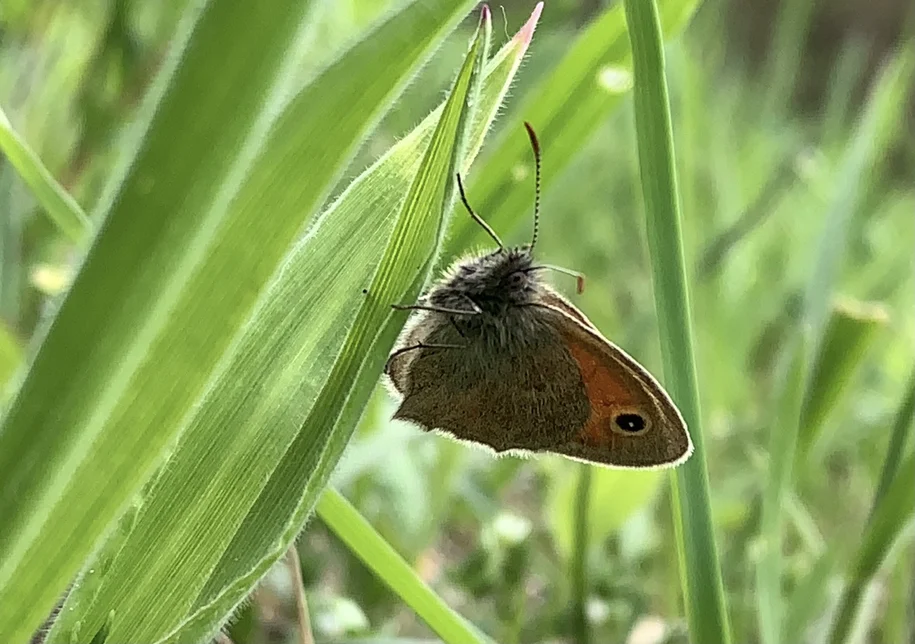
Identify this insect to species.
Coenonympha pamphilus
